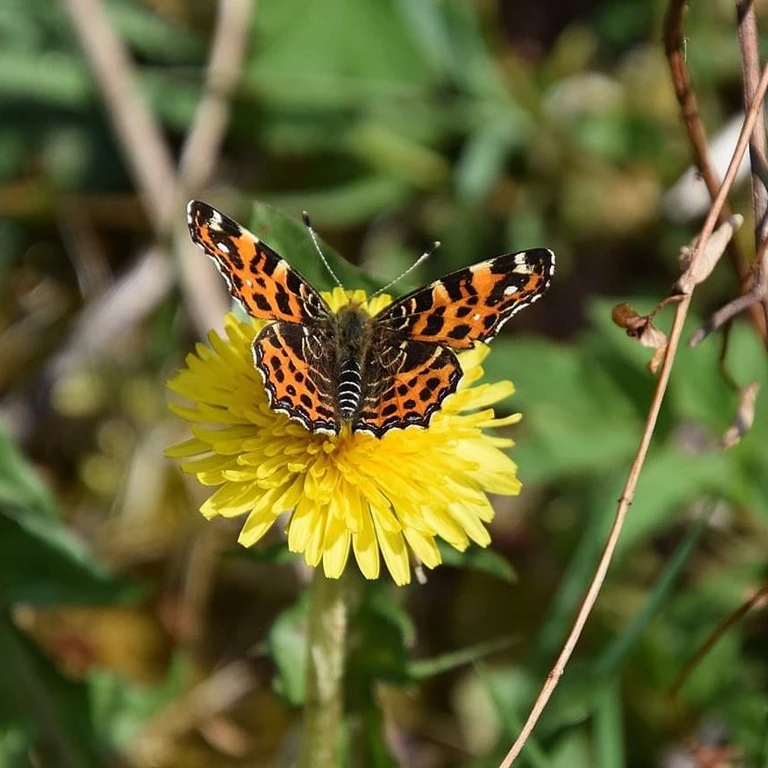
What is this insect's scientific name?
Araschnia levana
